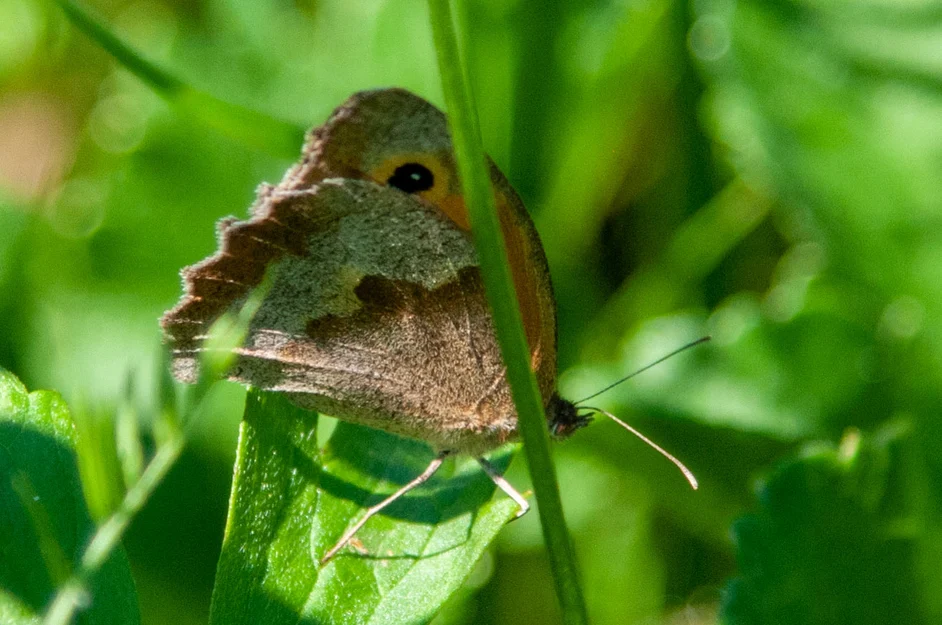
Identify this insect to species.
Maniola jurtina
